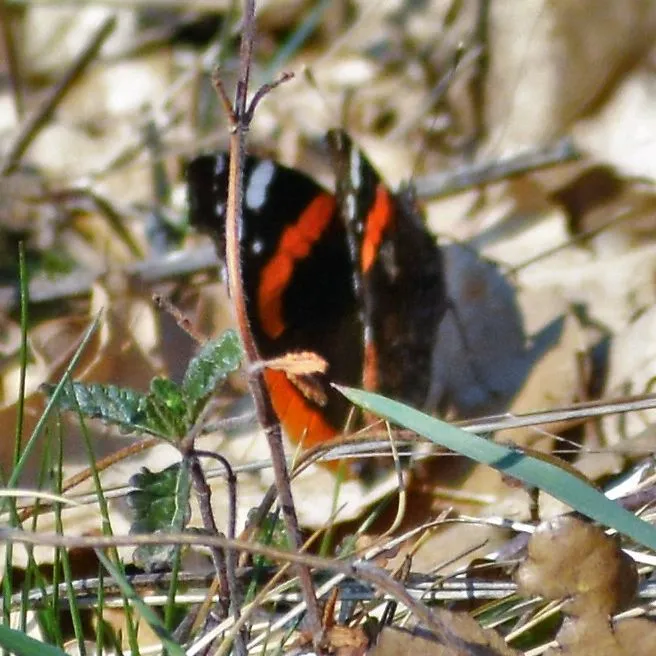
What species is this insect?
Vanessa atalanta
